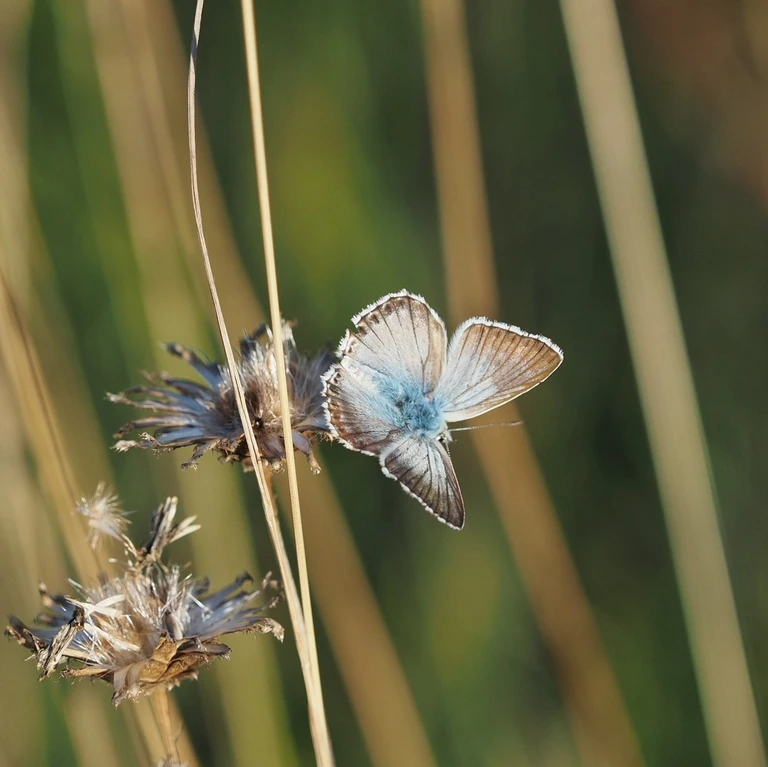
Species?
Lysandra coridon
